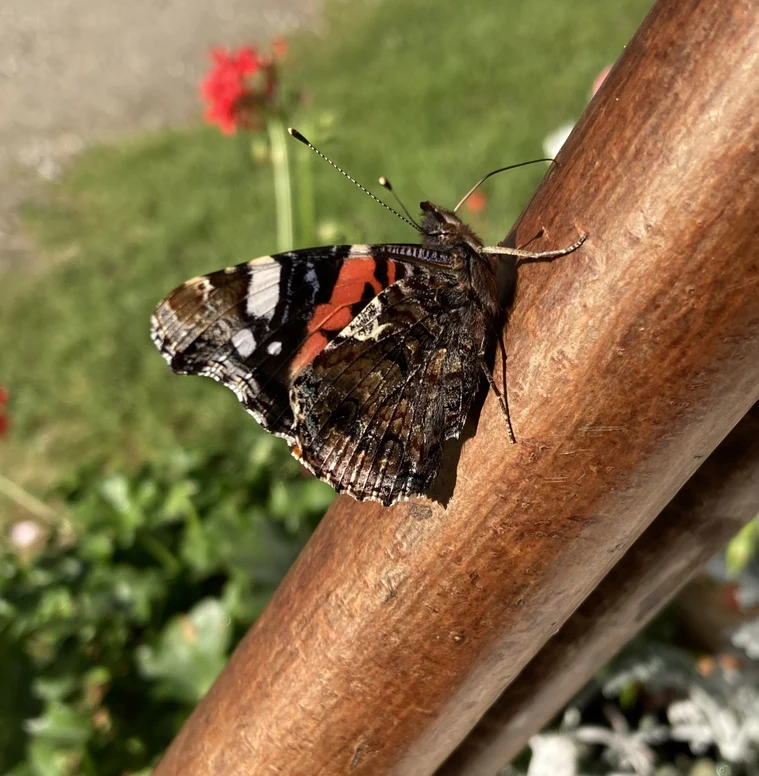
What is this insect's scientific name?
Vanessa atalanta
